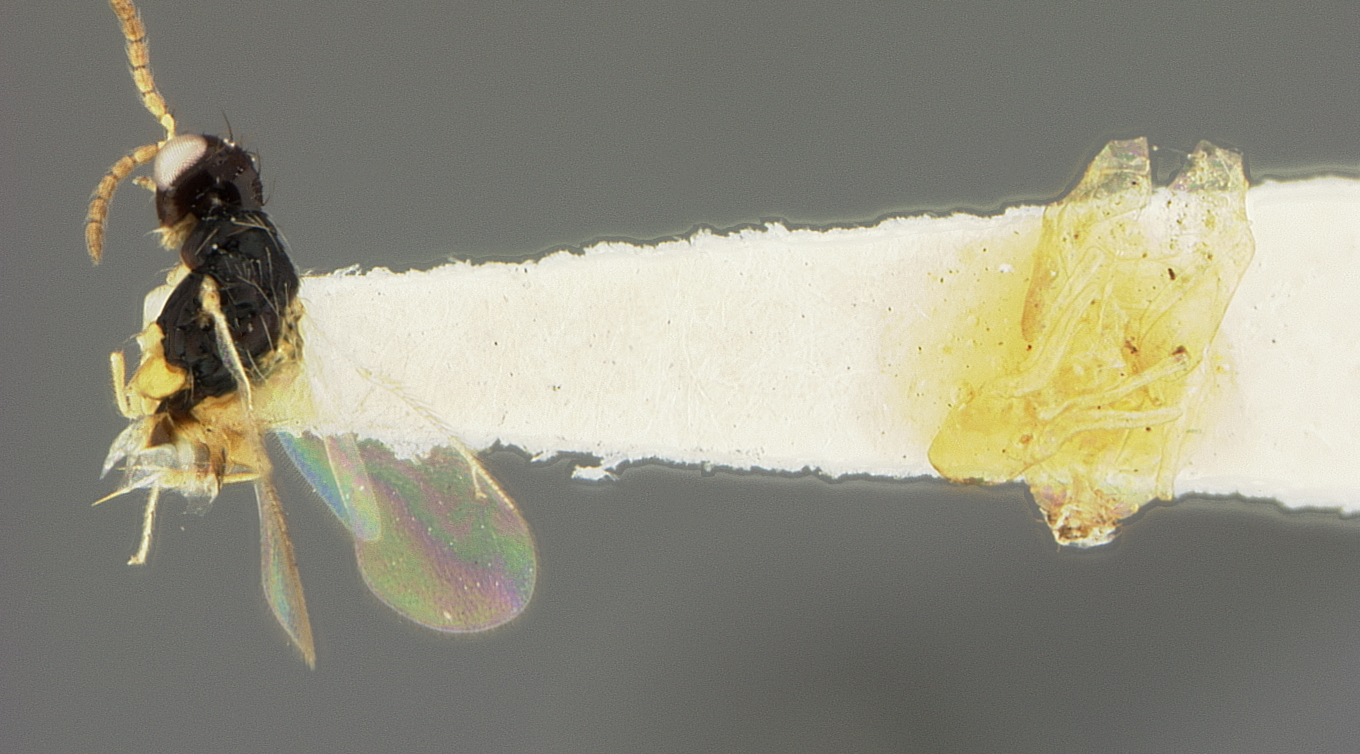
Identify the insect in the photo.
Euplectrus manilae
